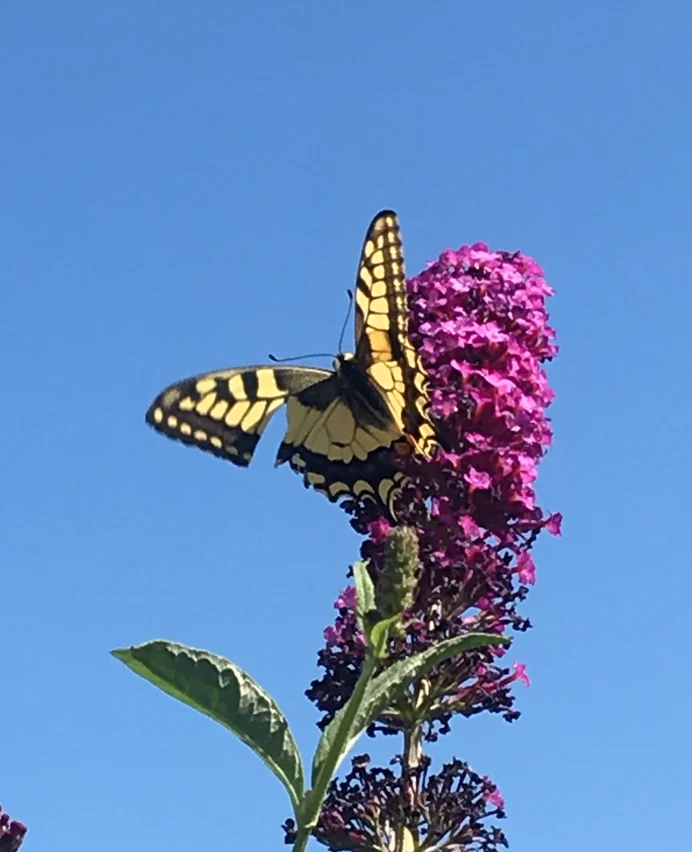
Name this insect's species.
Papilio machaon
